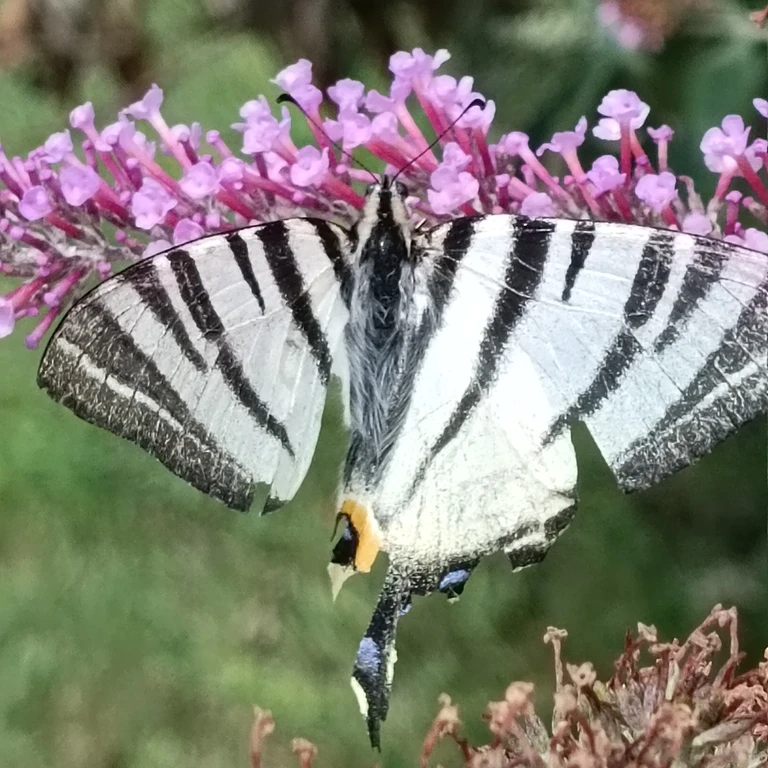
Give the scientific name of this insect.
Iphiclides podalirius
